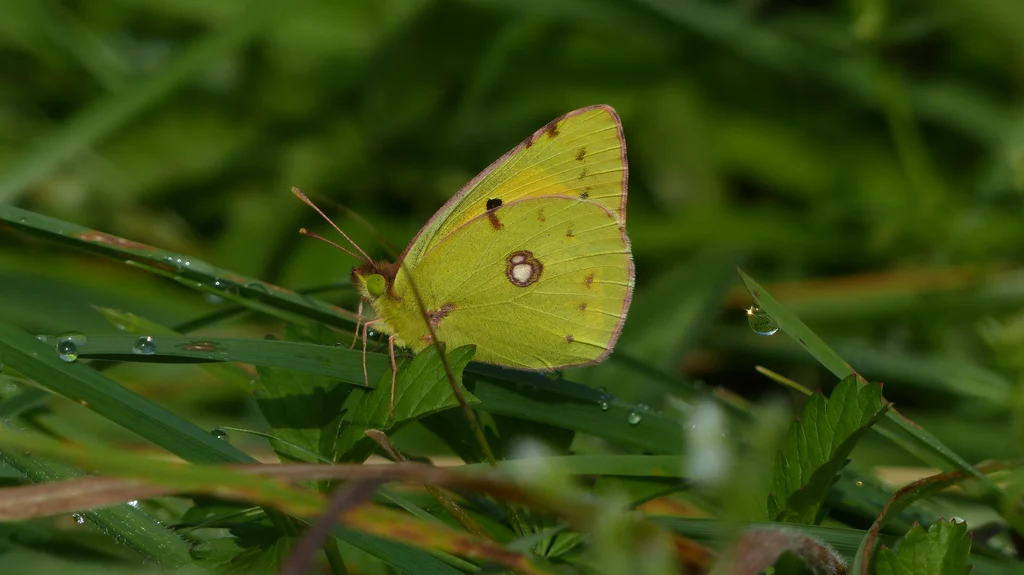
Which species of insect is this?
Colias croceus
